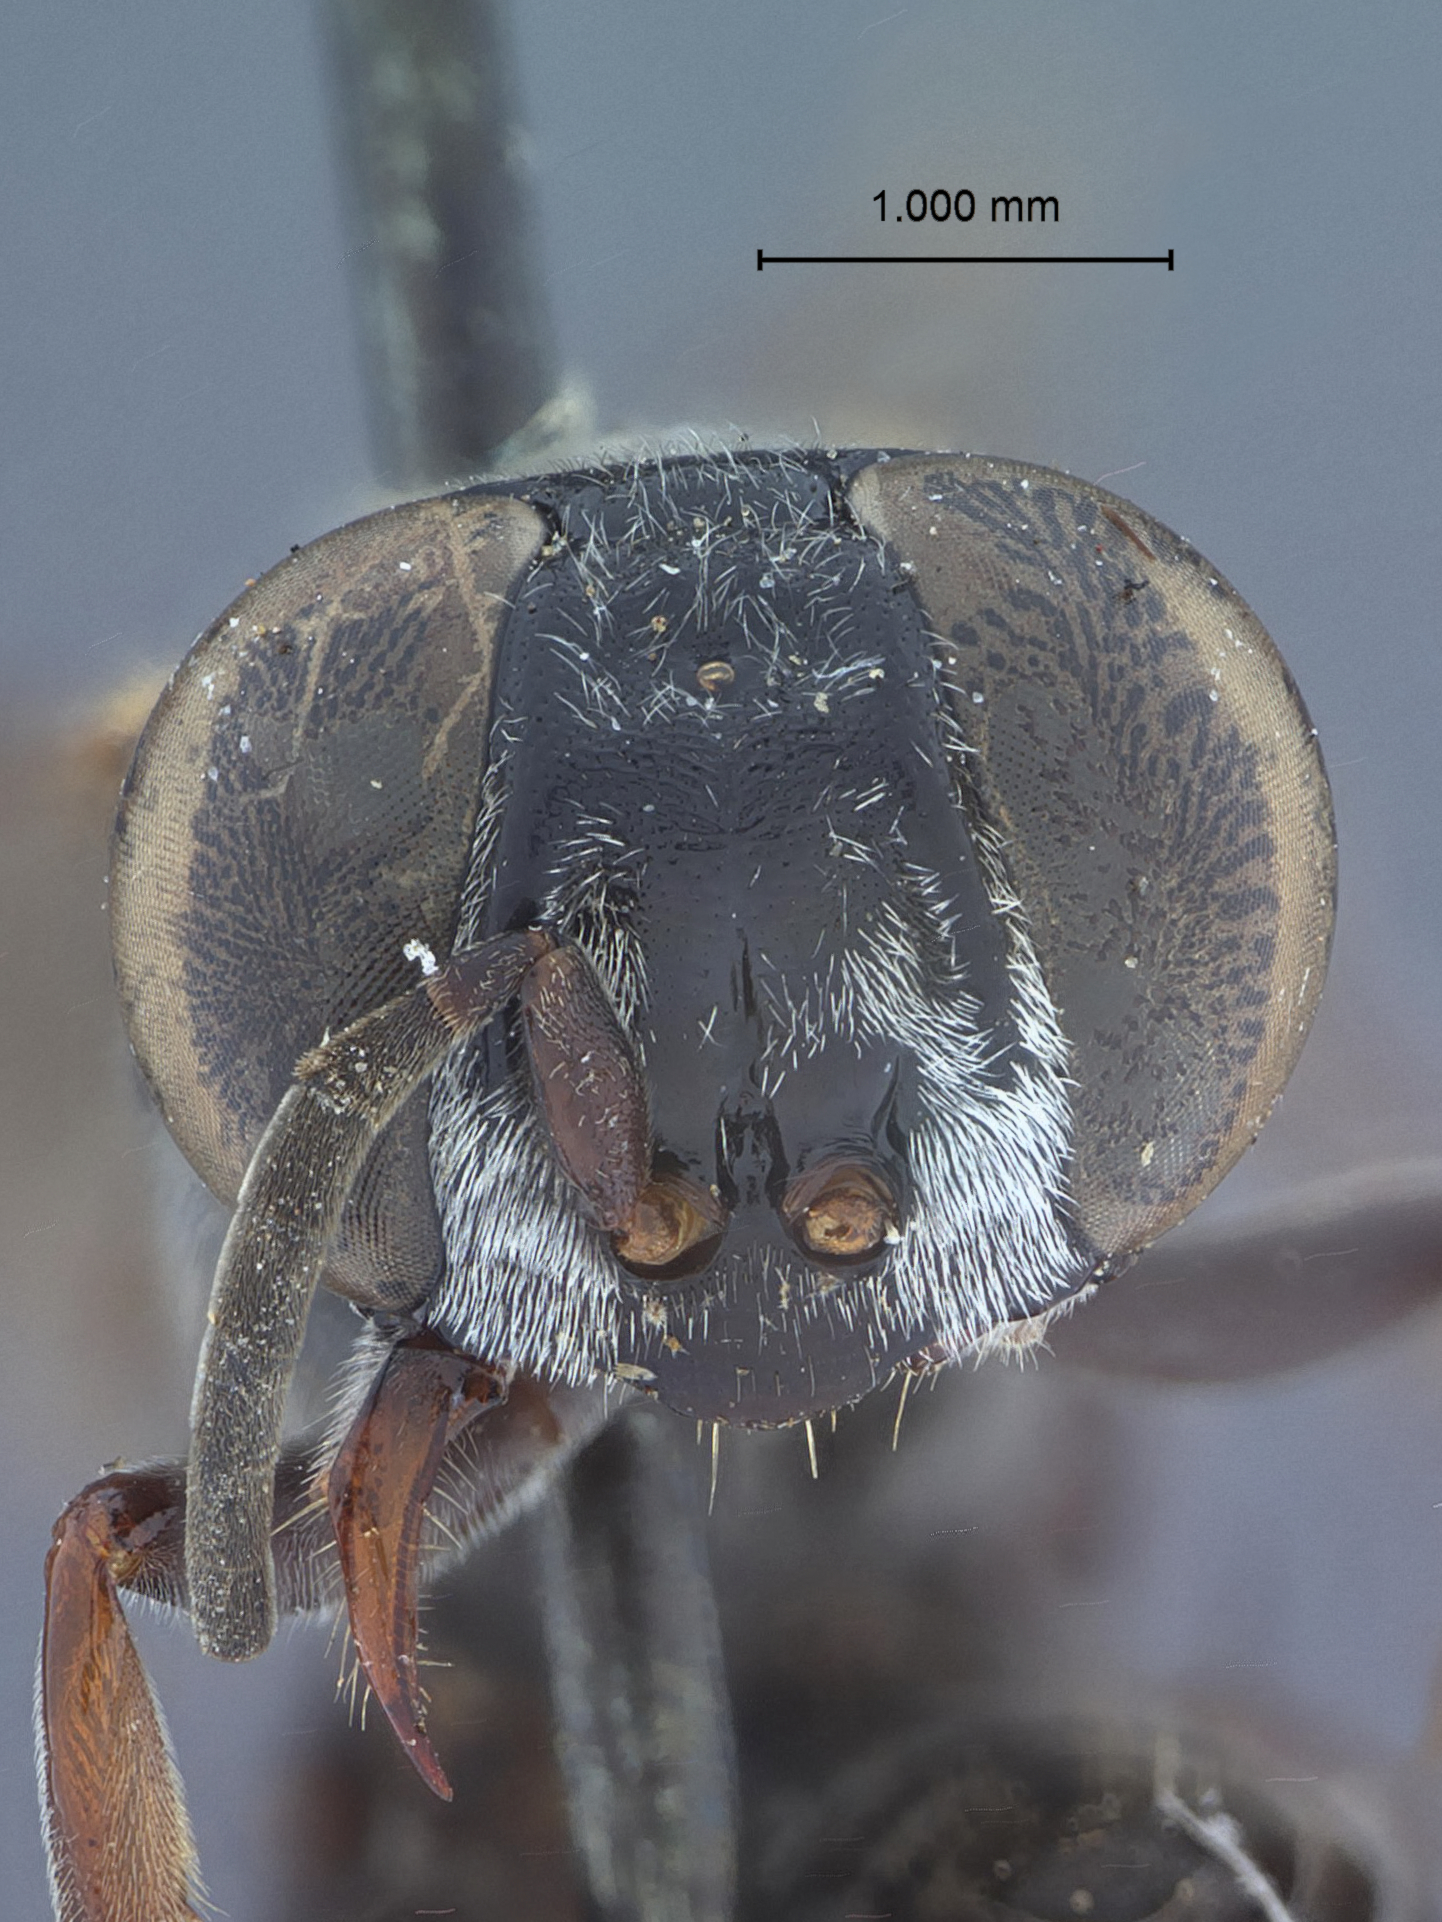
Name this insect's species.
Larra sparsa
